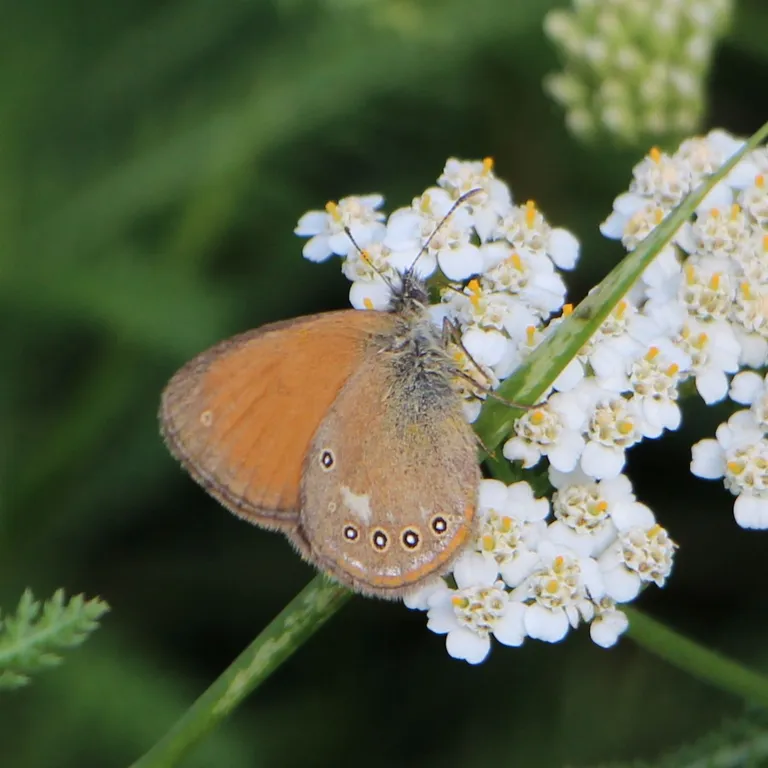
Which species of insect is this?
Coenonympha glycerion (also Coenonympha iphis)
